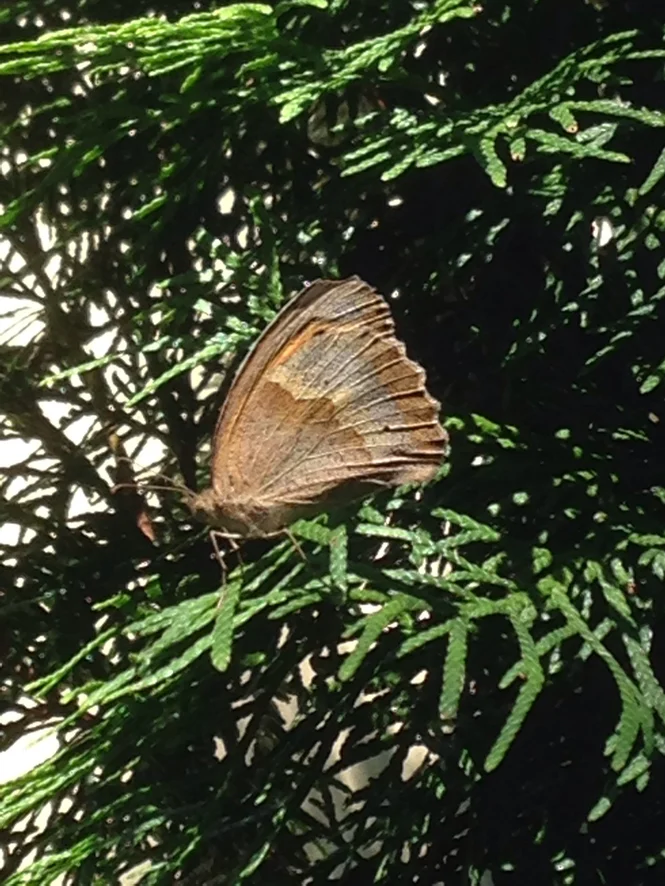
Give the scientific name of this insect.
Maniola jurtina
